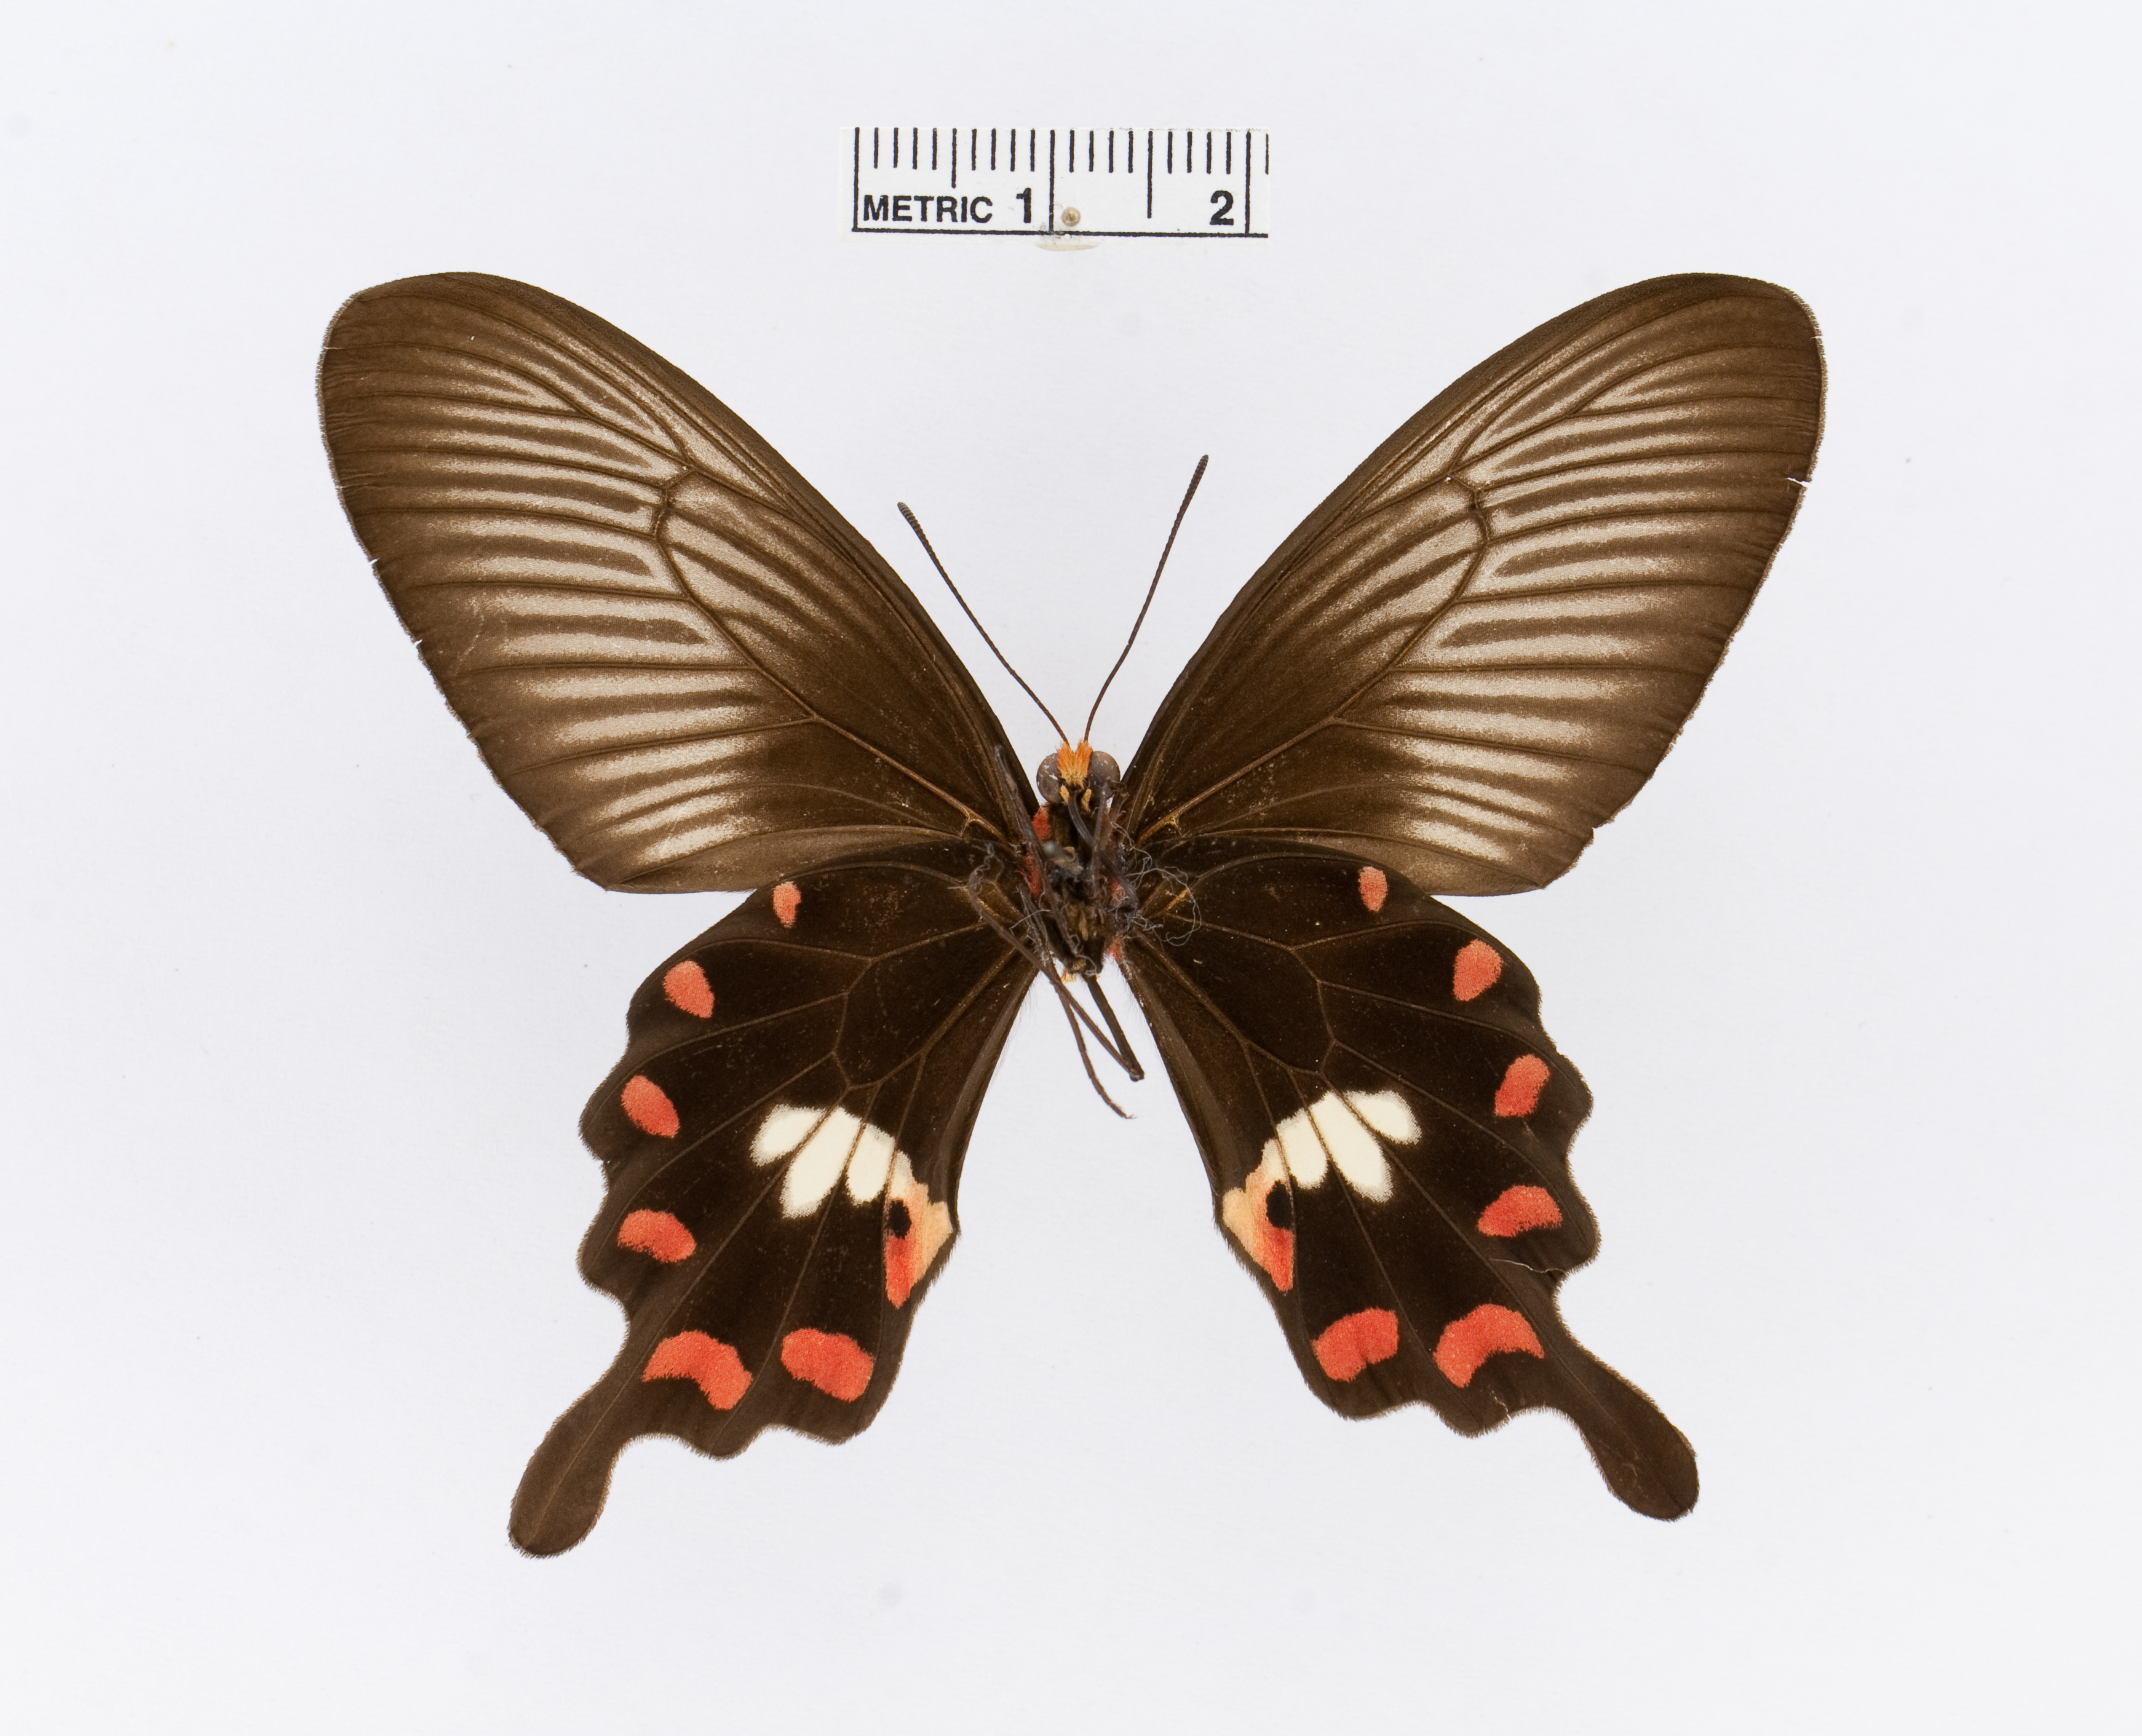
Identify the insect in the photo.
Pachliopta adamas
